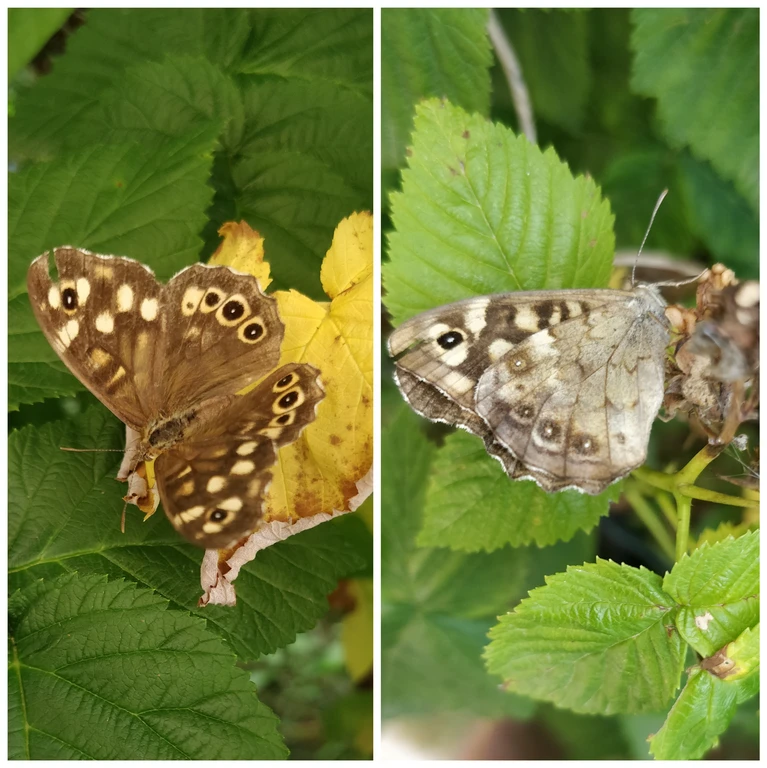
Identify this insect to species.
Pararge aegeria
